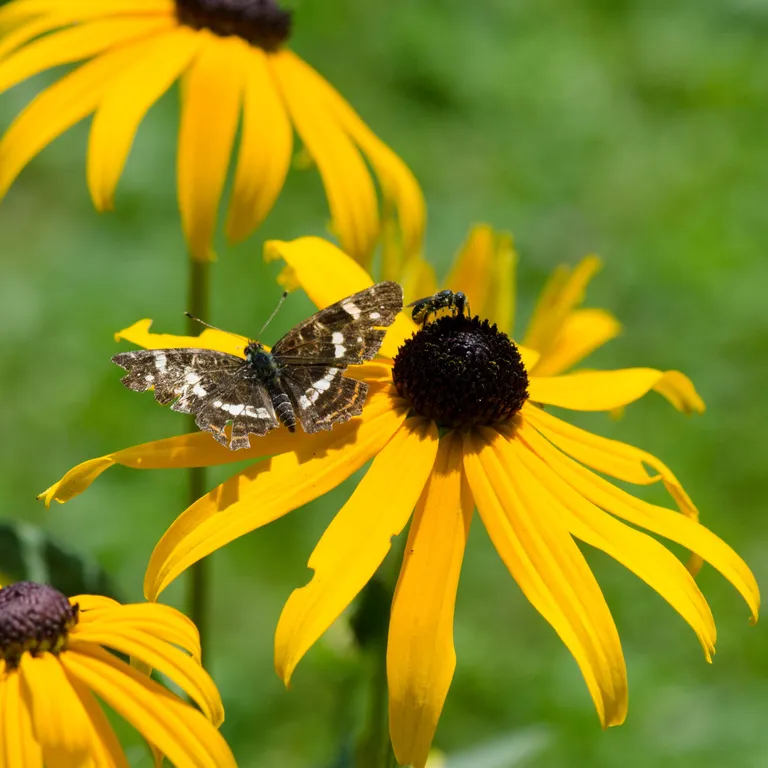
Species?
Araschnia levana
